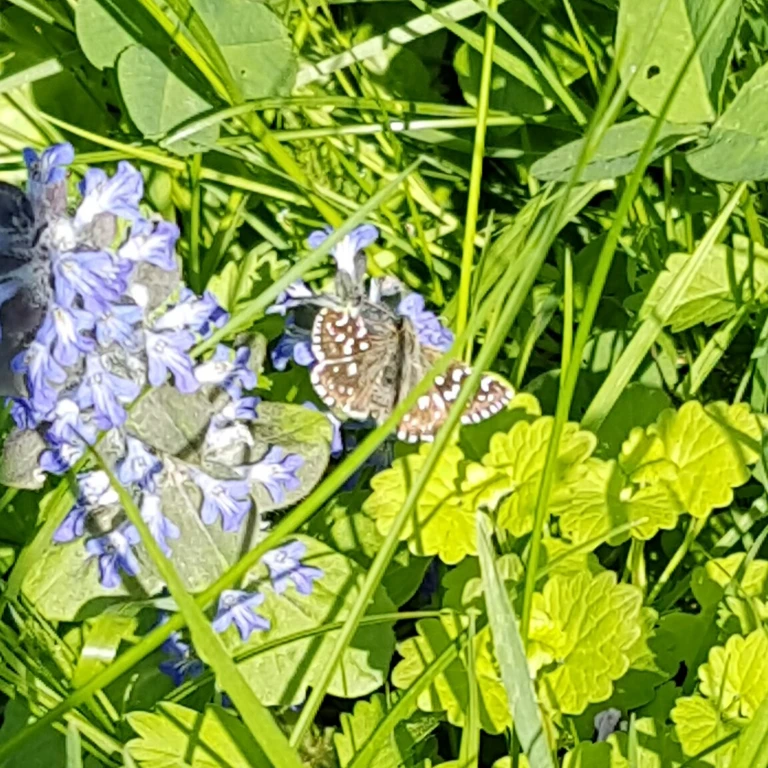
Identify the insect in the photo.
Pyrgus malvae
